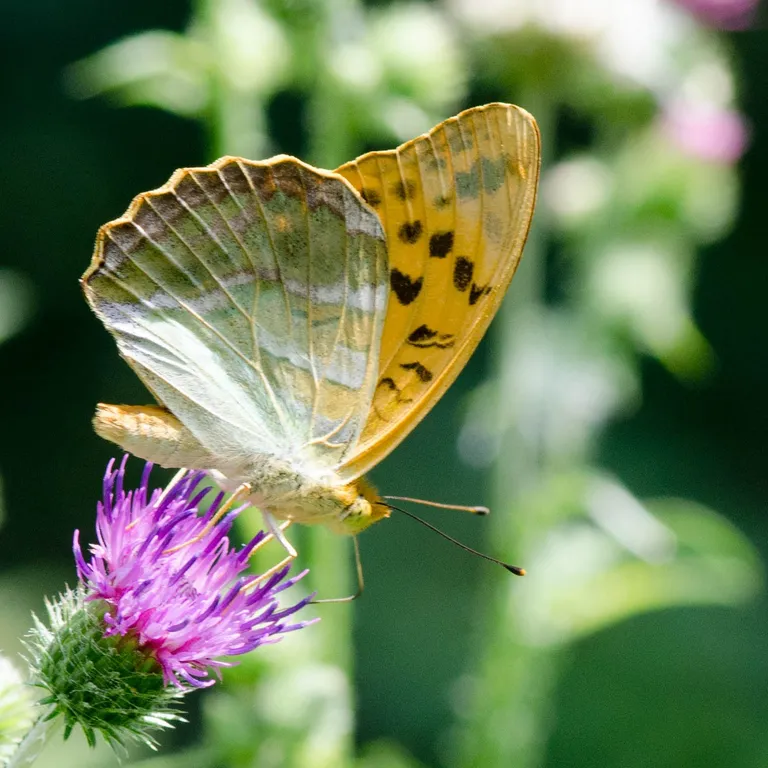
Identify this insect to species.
Argynnis paphia
